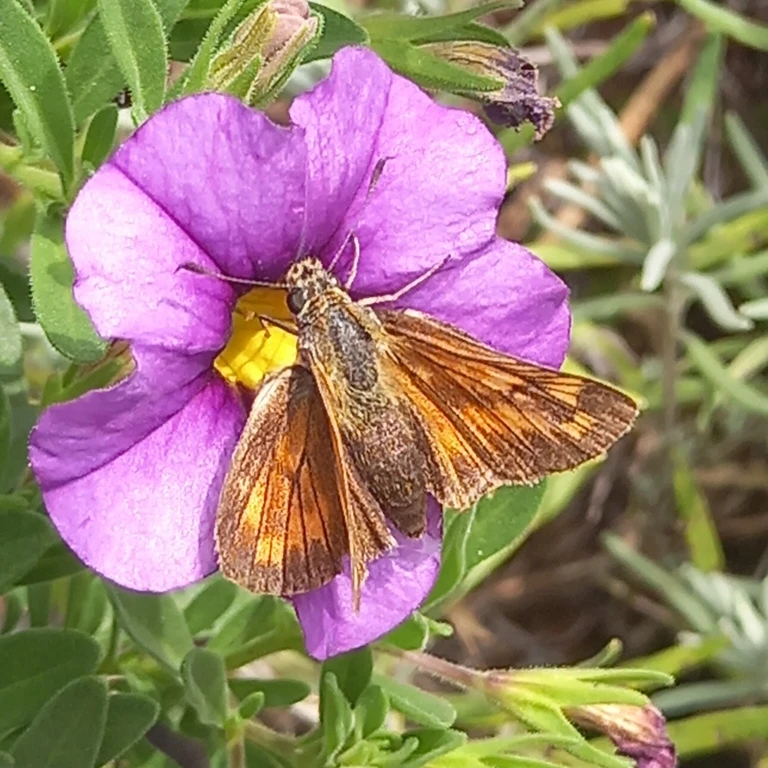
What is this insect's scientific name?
Ochlodes sylvanus (also Ochlodes venata)
